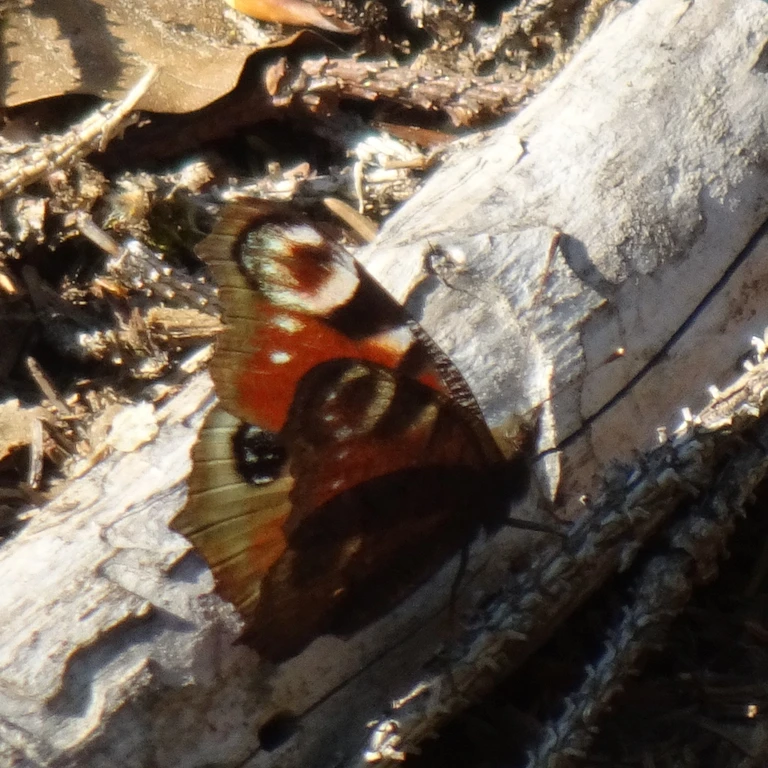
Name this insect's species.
Aglais io
